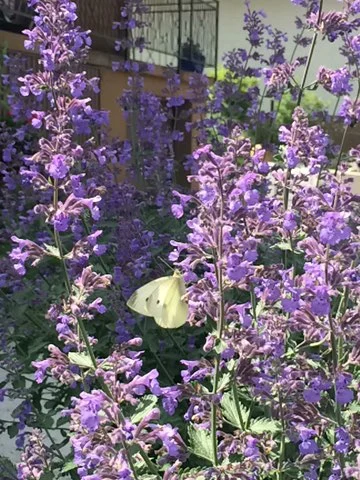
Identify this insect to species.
Pieris rapae
